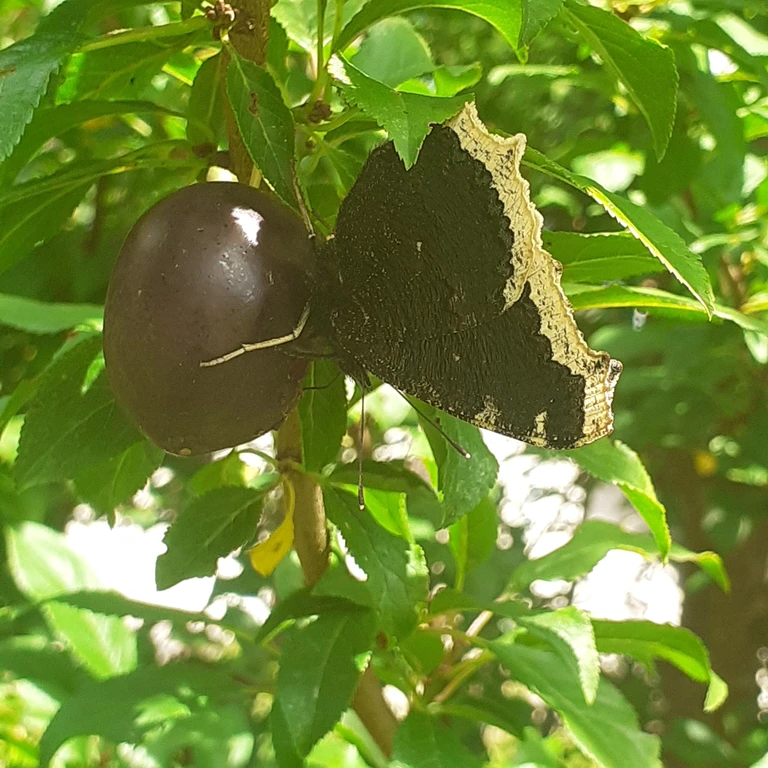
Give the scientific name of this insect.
Nymphalis antiopa
